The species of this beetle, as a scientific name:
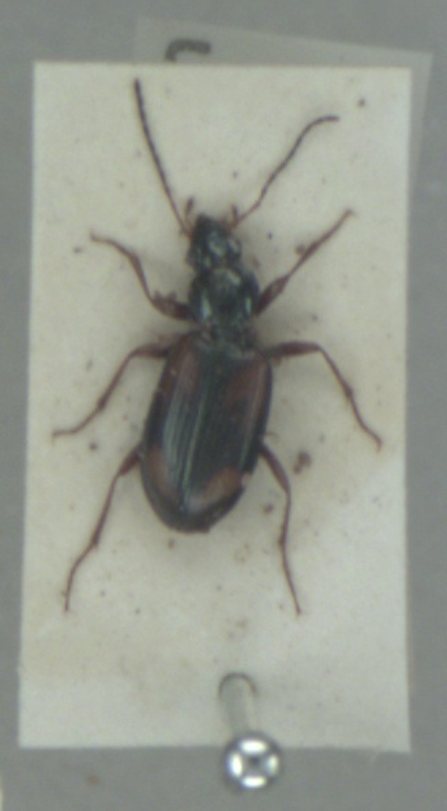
Bembidion fluviatile
